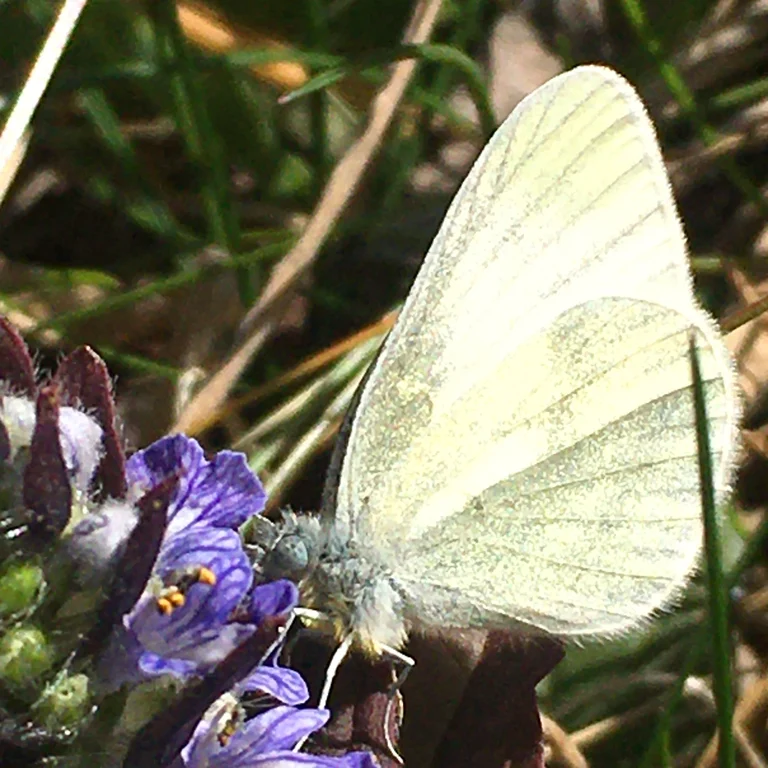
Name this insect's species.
Leptidea sinapis/juvernica
